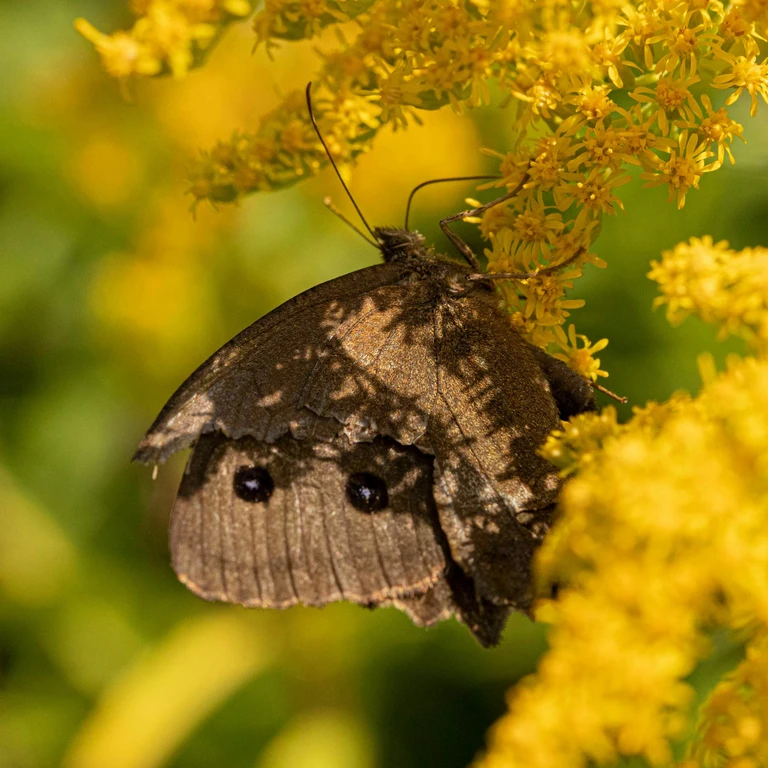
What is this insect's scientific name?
Minois dryas
